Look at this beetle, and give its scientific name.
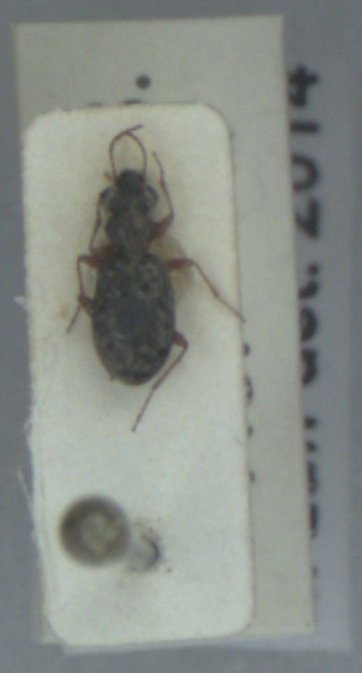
Asaphidion curtum
